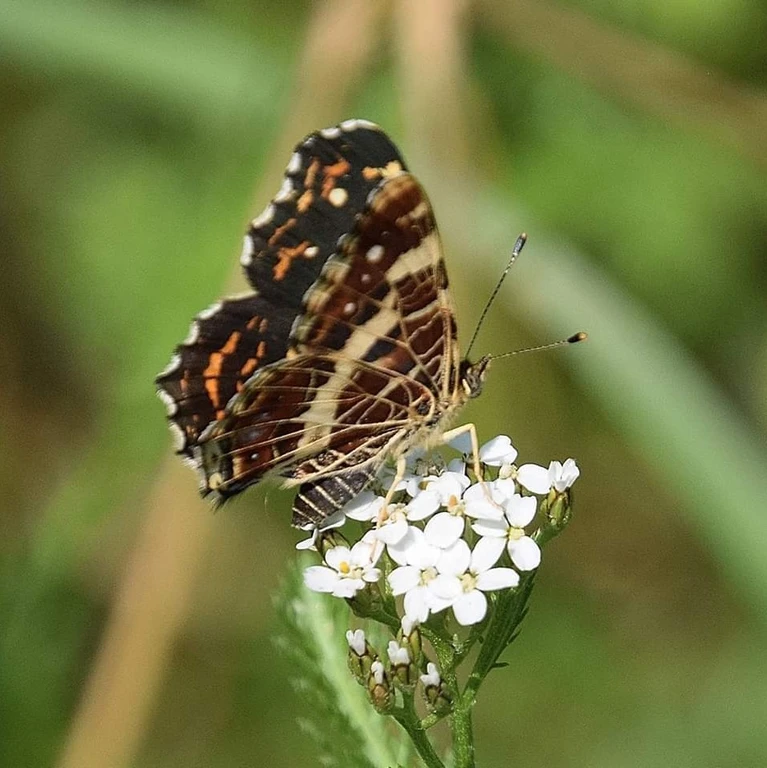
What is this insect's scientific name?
Araschnia levana
